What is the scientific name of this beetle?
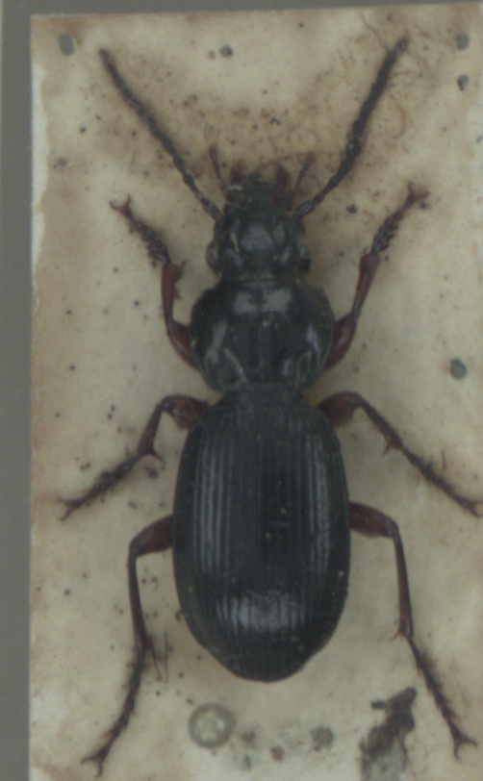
Pterostichus madidus
